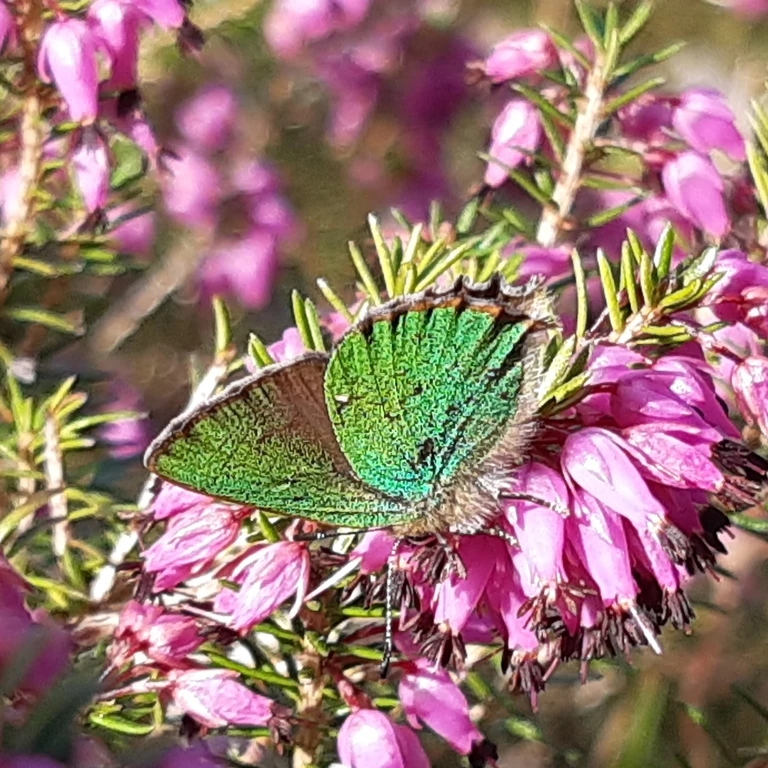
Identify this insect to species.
Callophrys rubi
